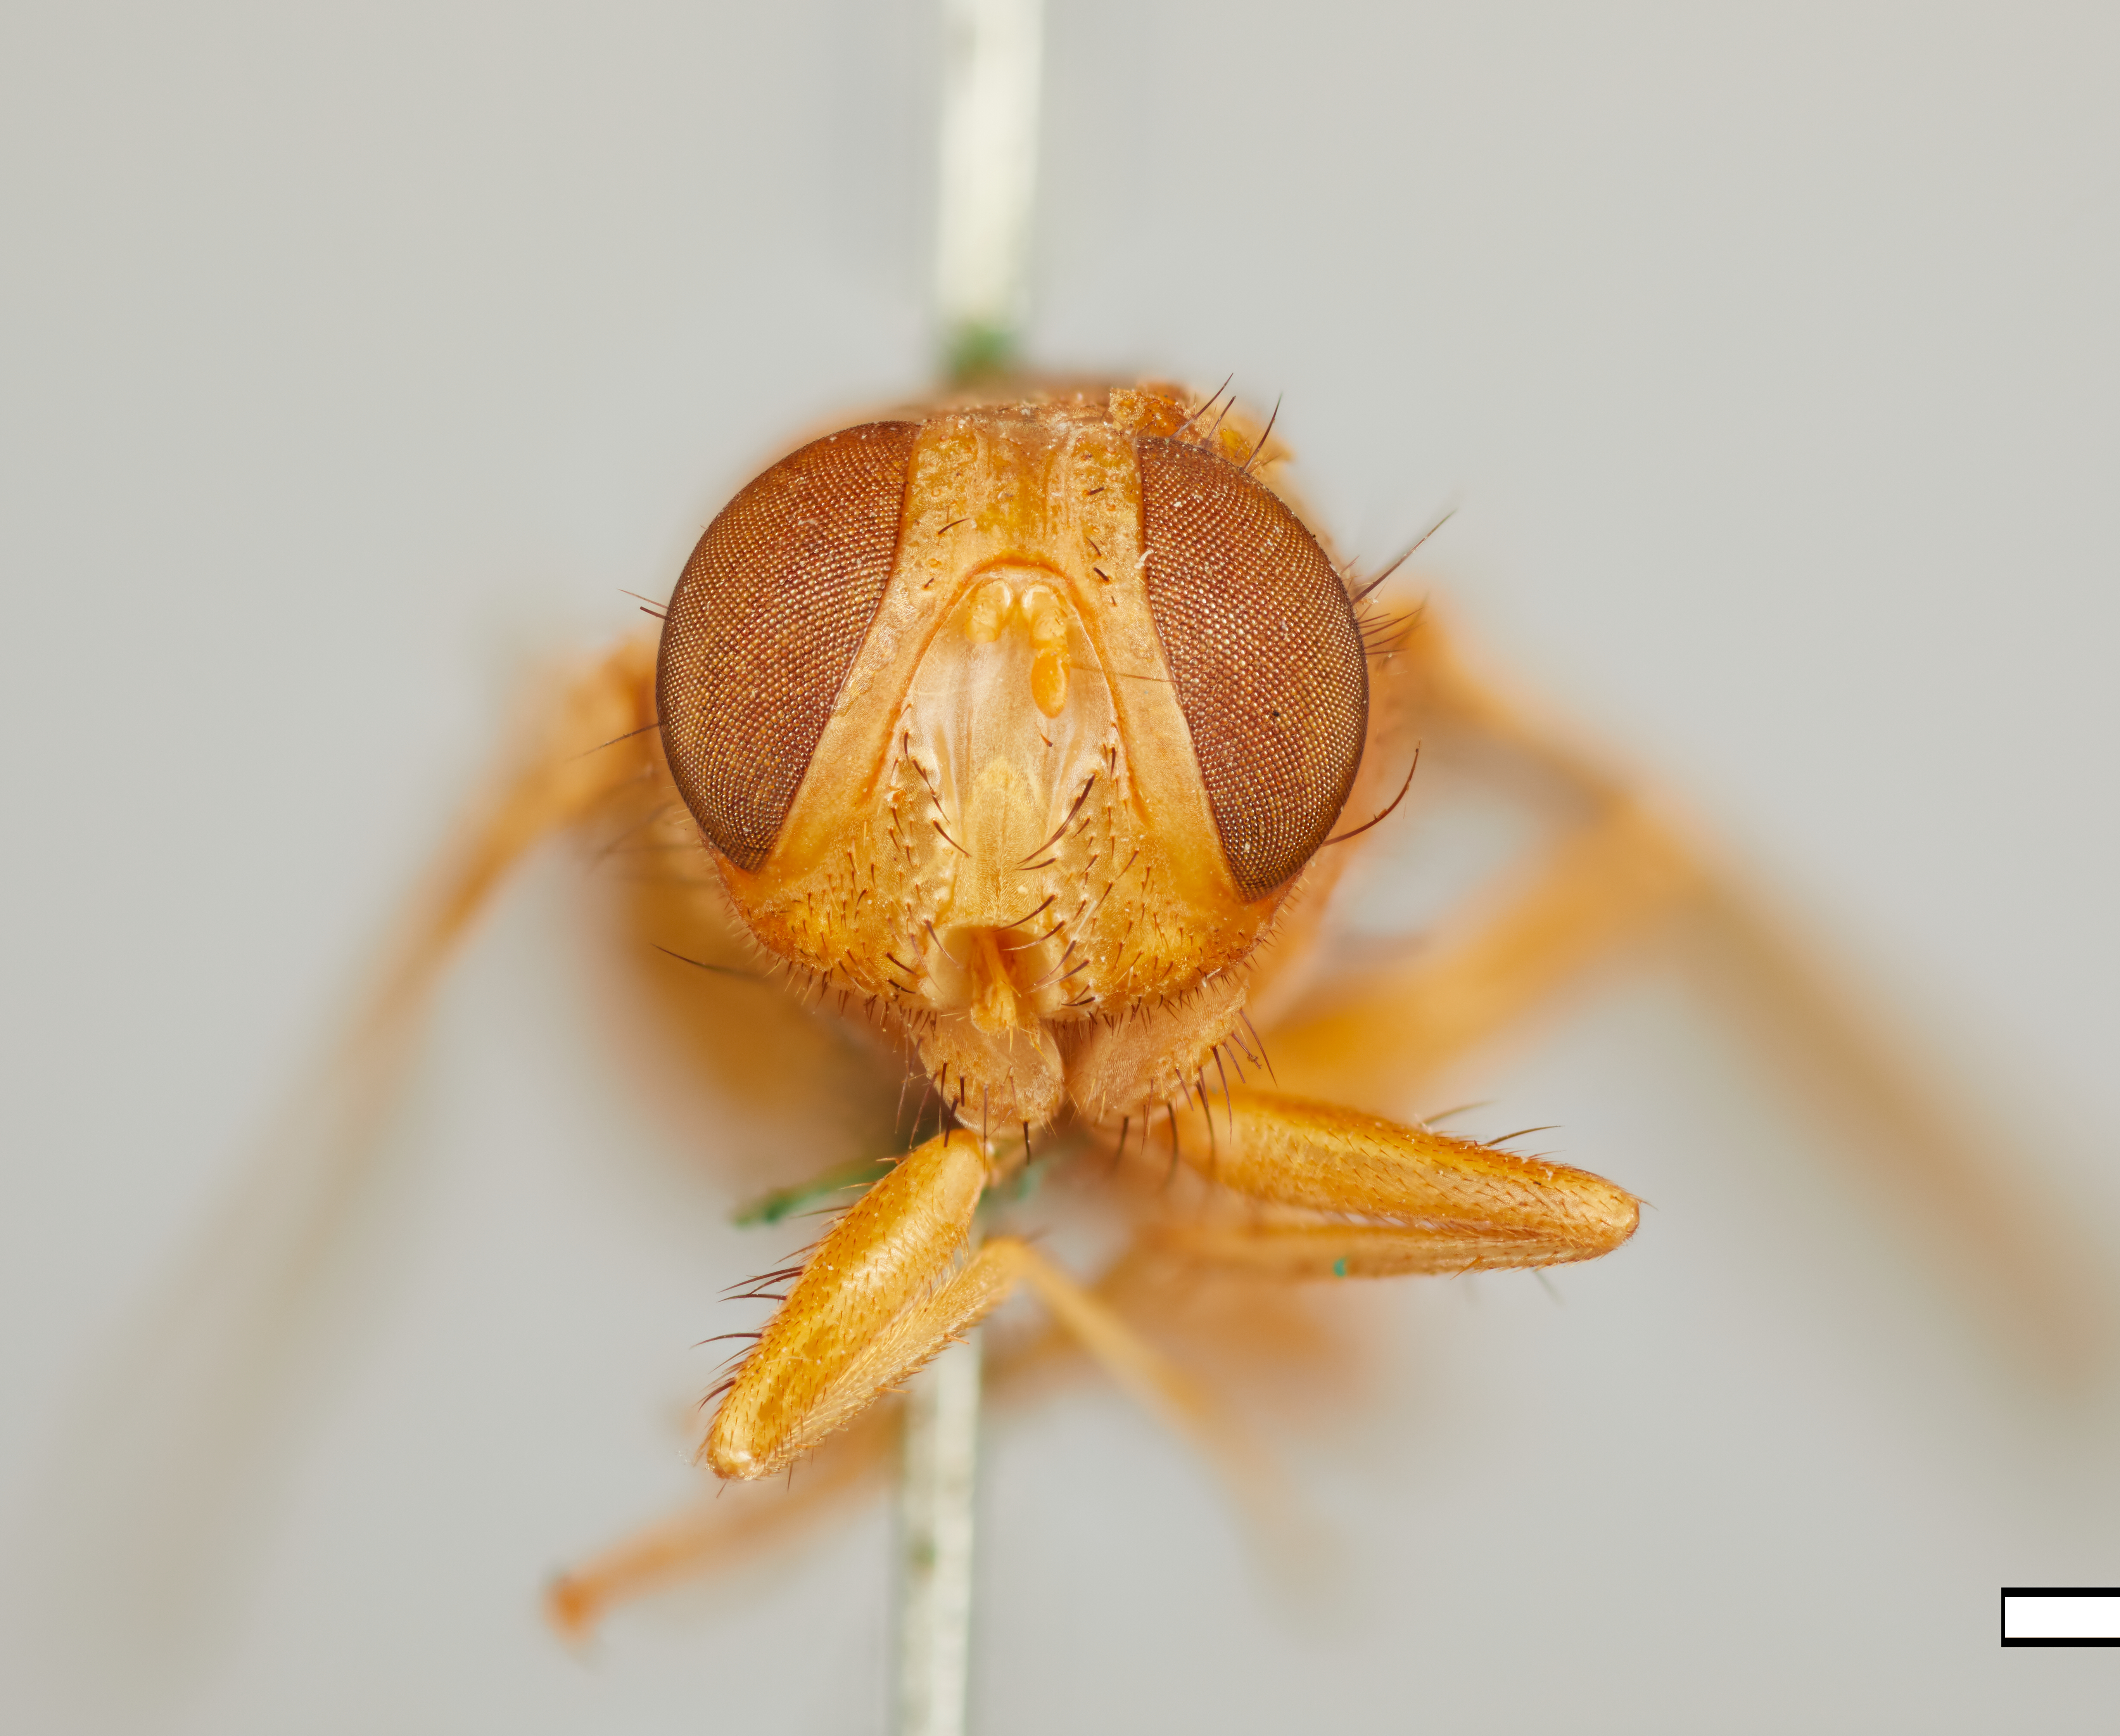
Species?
Ormia brevicornis
